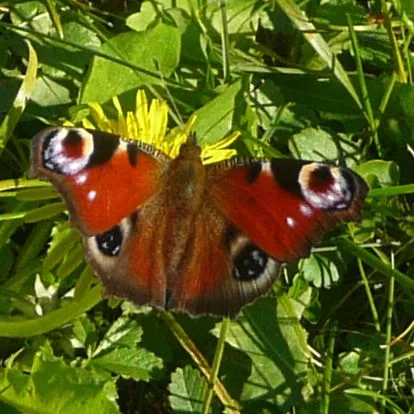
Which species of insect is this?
Aglais io
